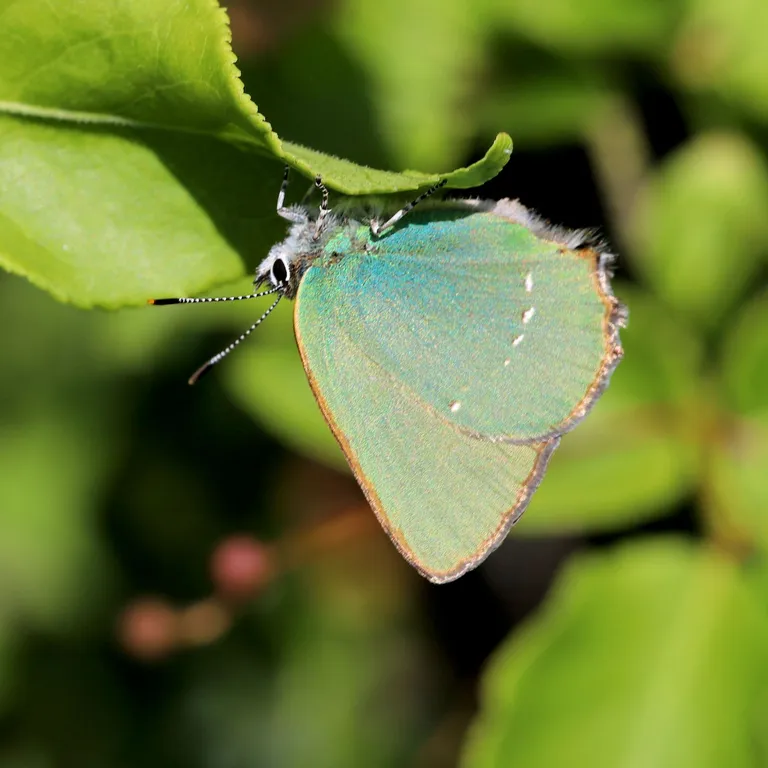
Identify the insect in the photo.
Callophrys rubi
